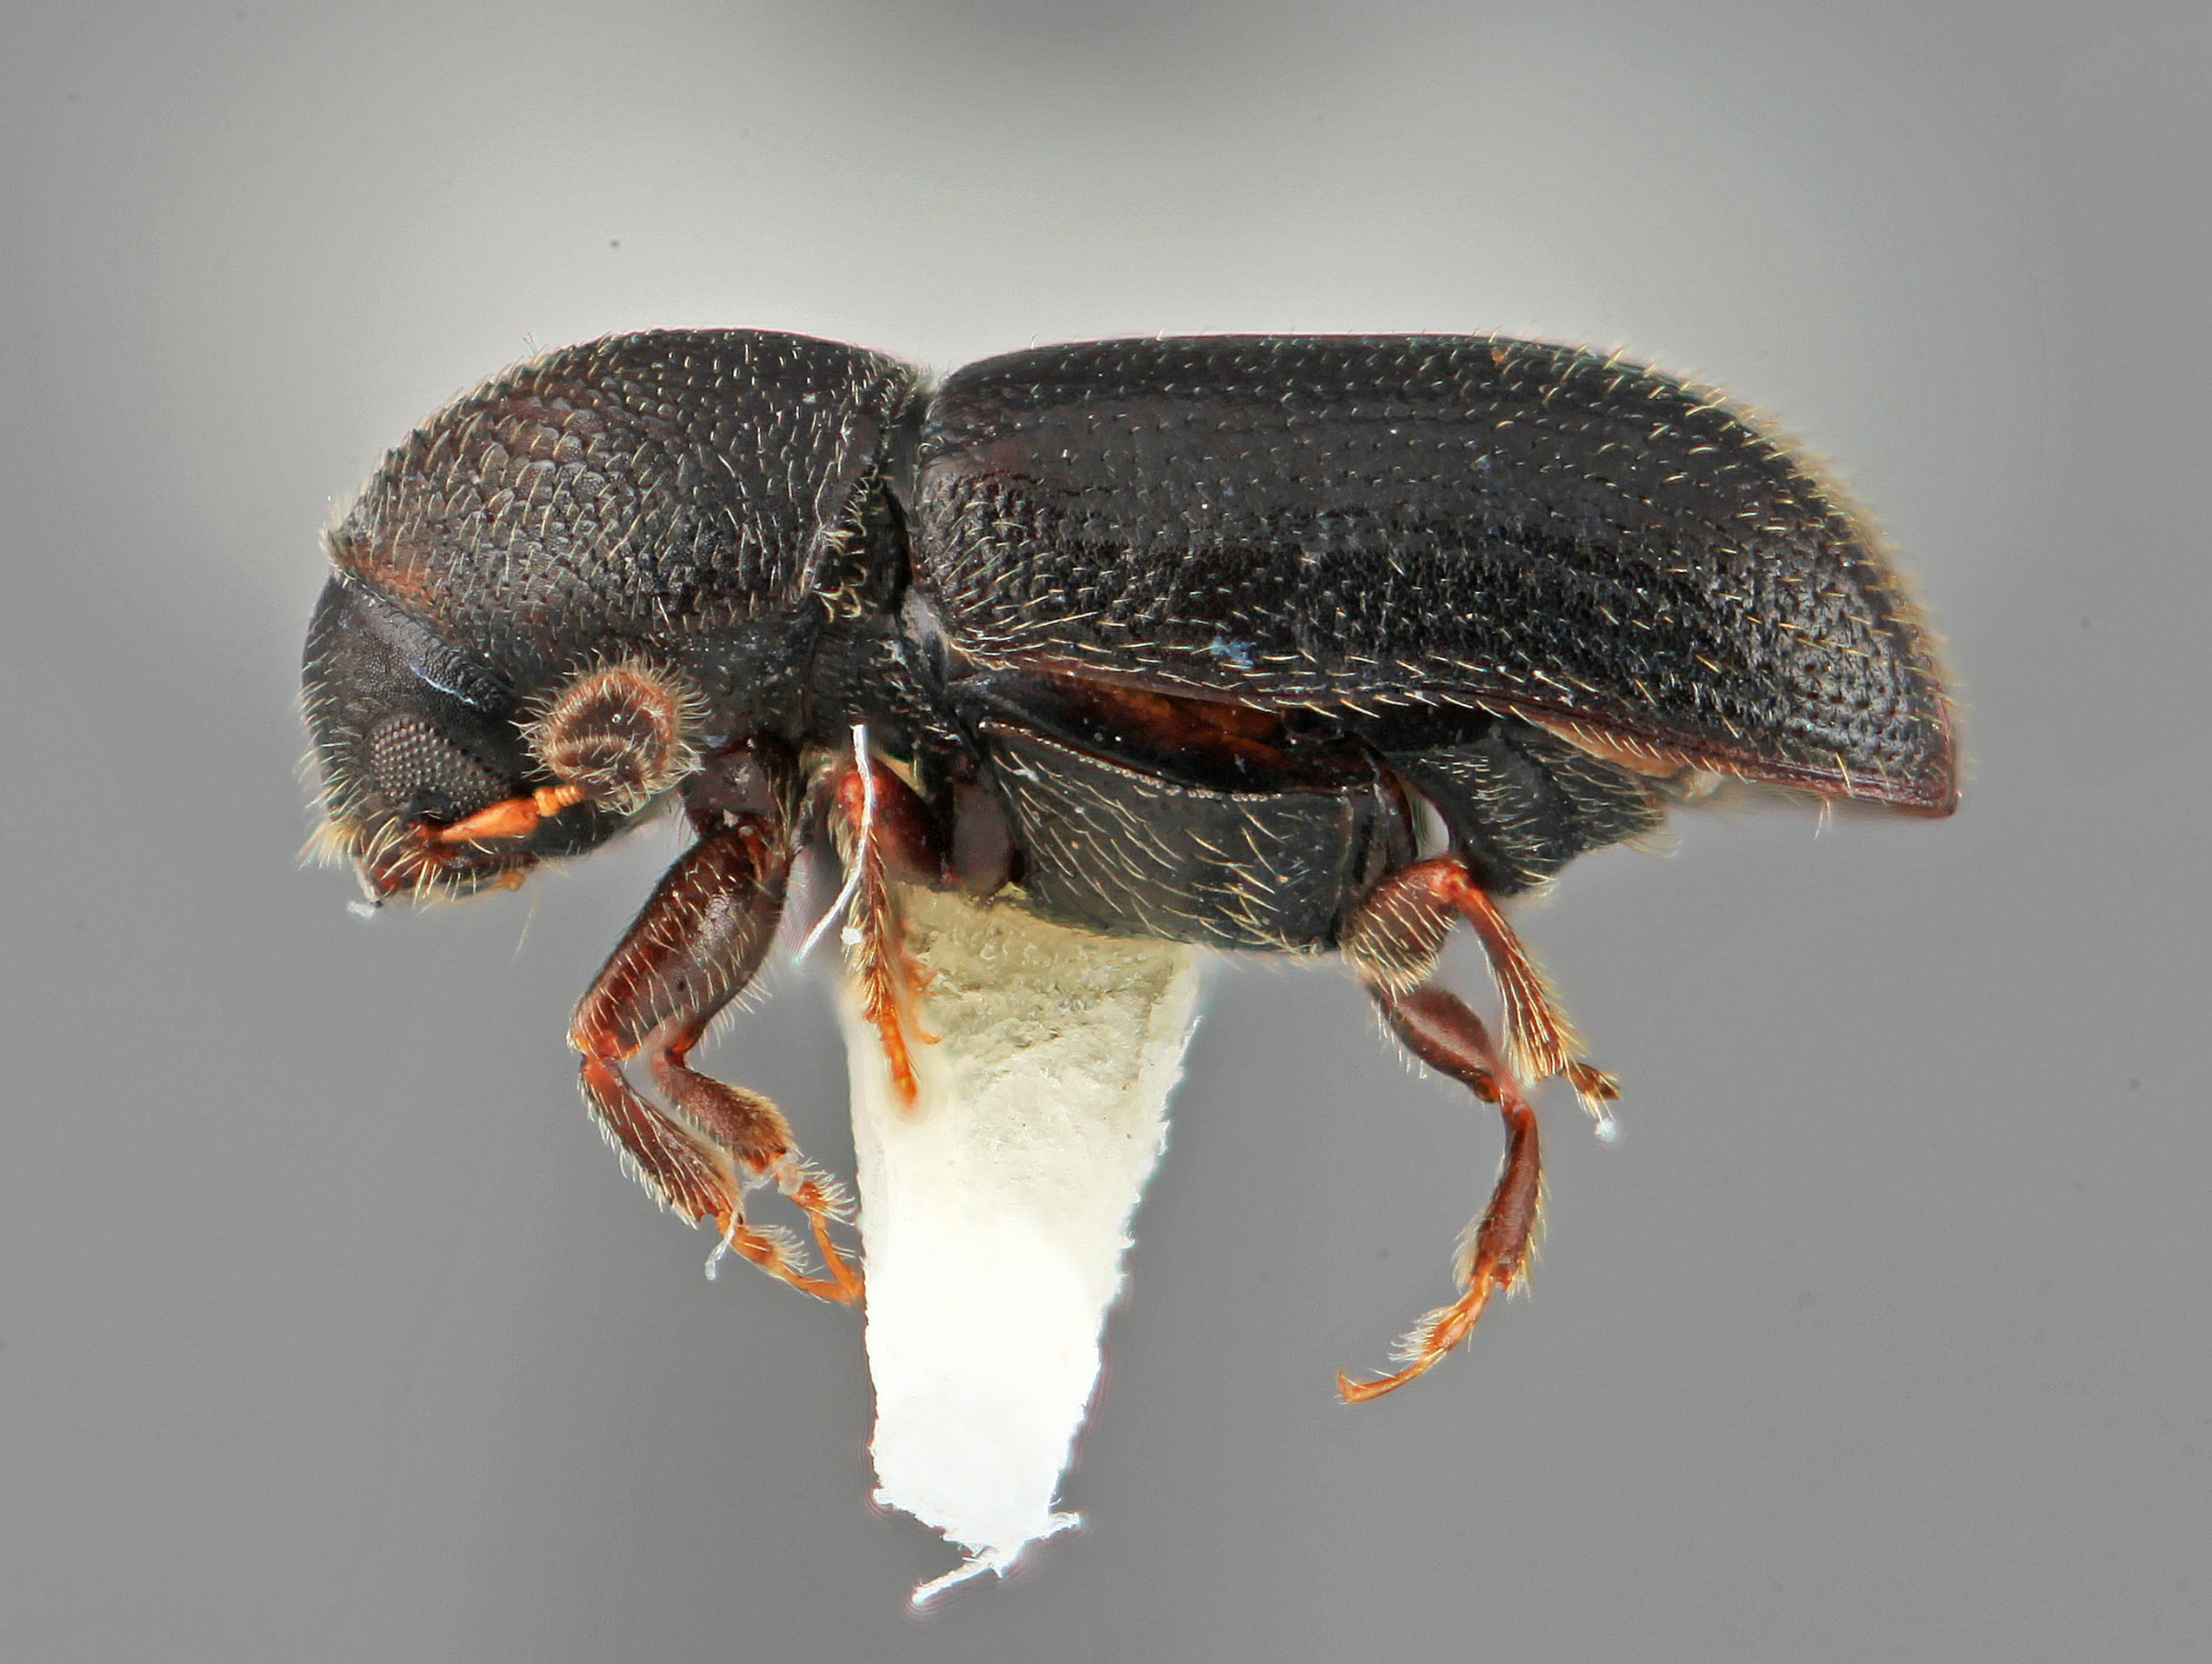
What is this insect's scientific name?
Araptus clematicolens
